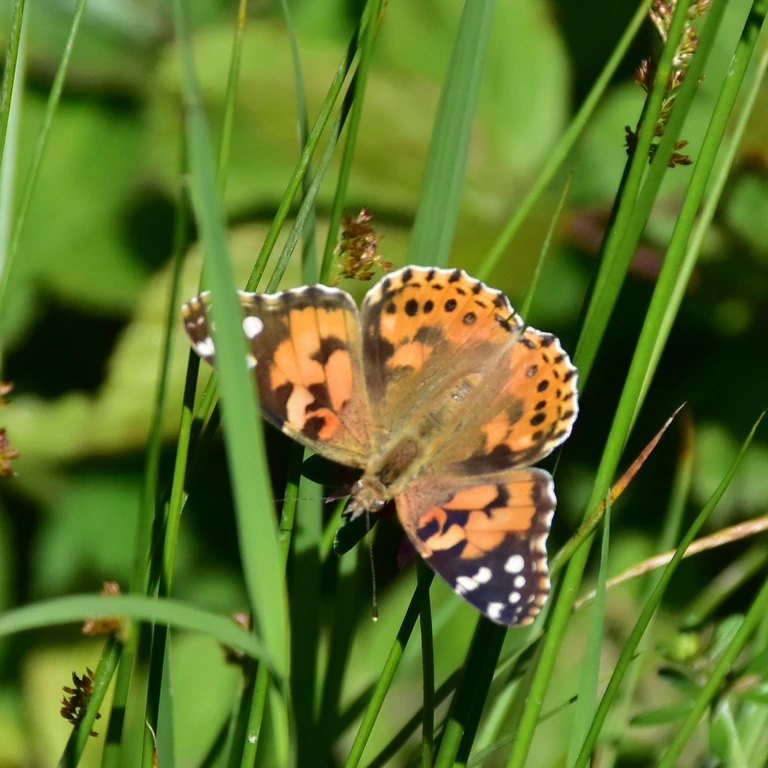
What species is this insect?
Vanessa cardui
